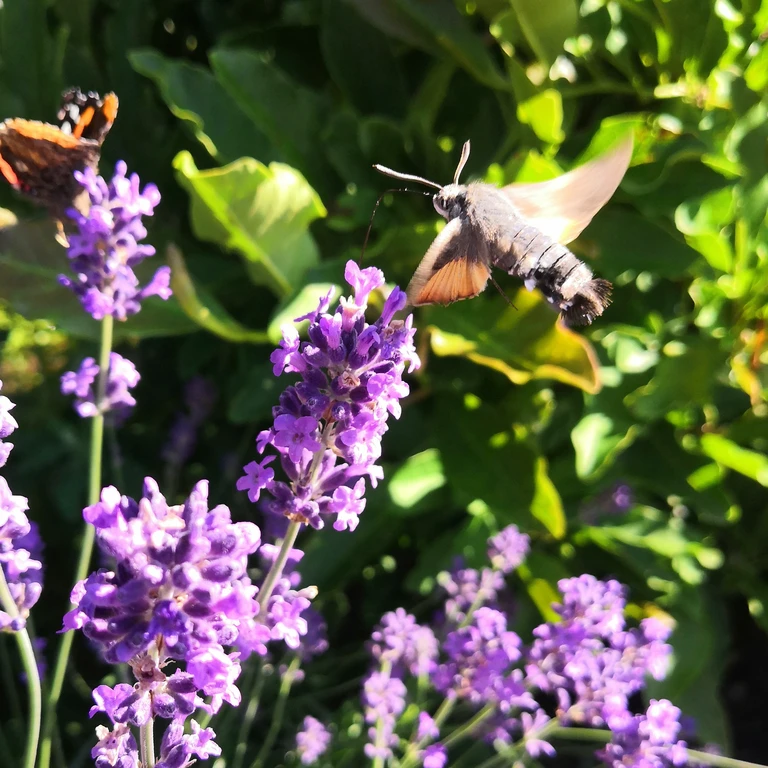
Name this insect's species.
Macroglossum stellatarum
